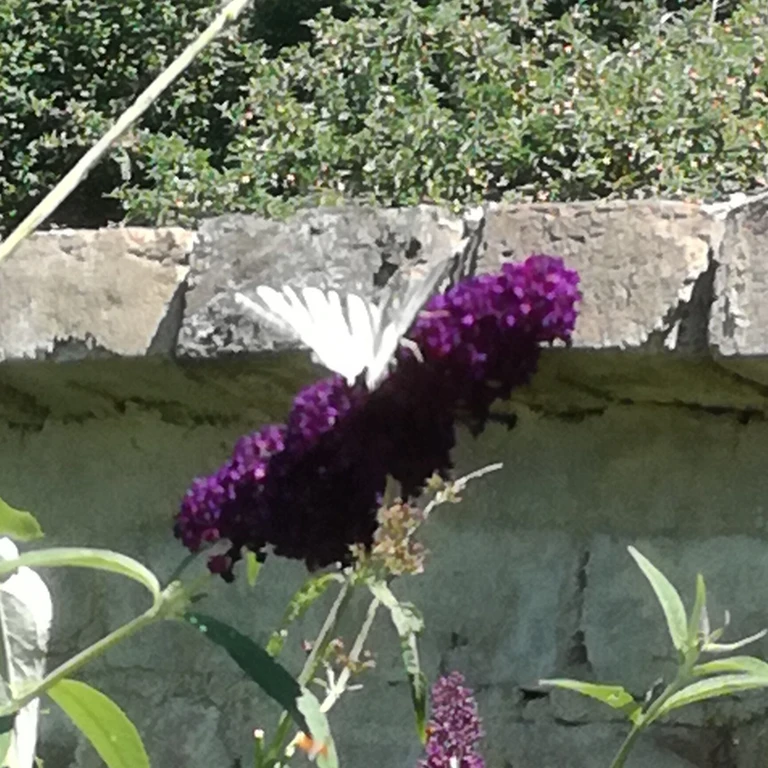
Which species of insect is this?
Iphiclides podalirius
